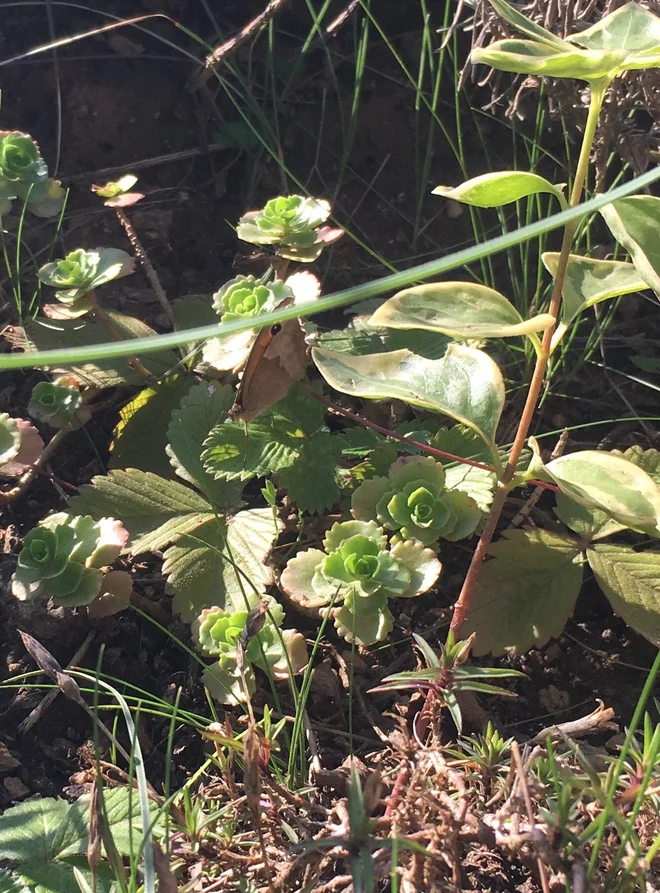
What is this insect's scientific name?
Maniola jurtina
